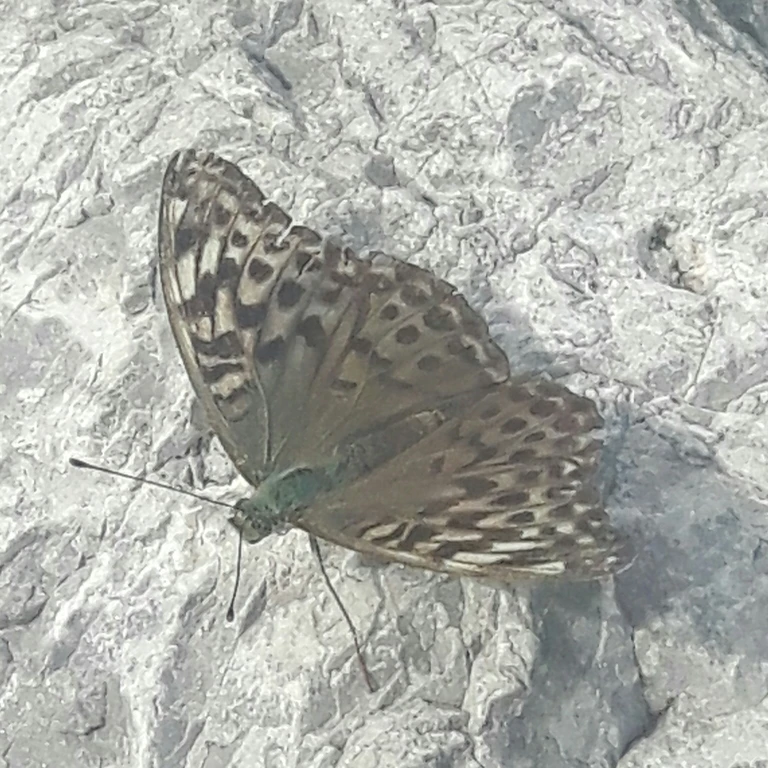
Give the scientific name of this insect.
Argynnis paphia
